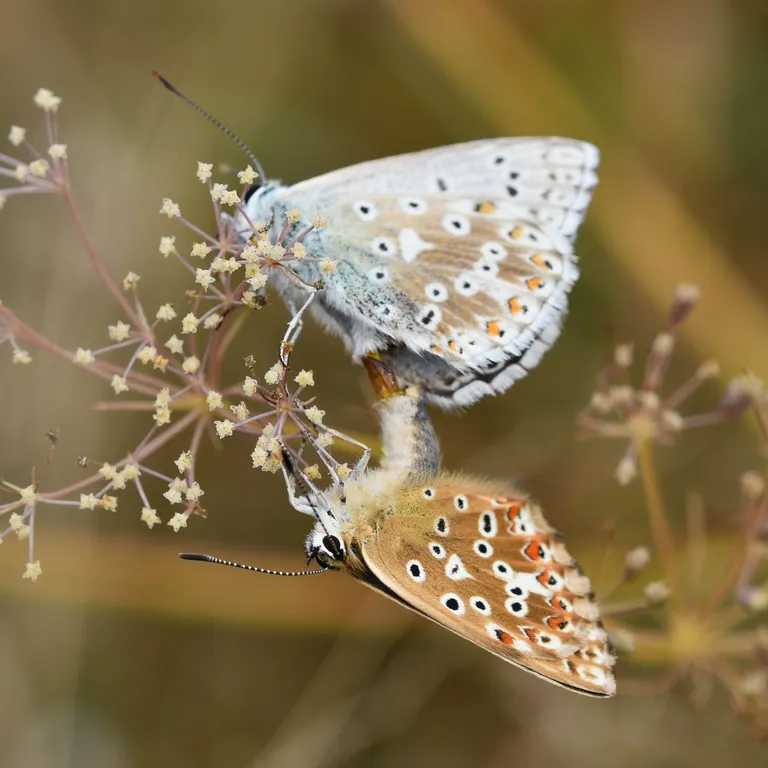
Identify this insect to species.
Lysandra coridon
